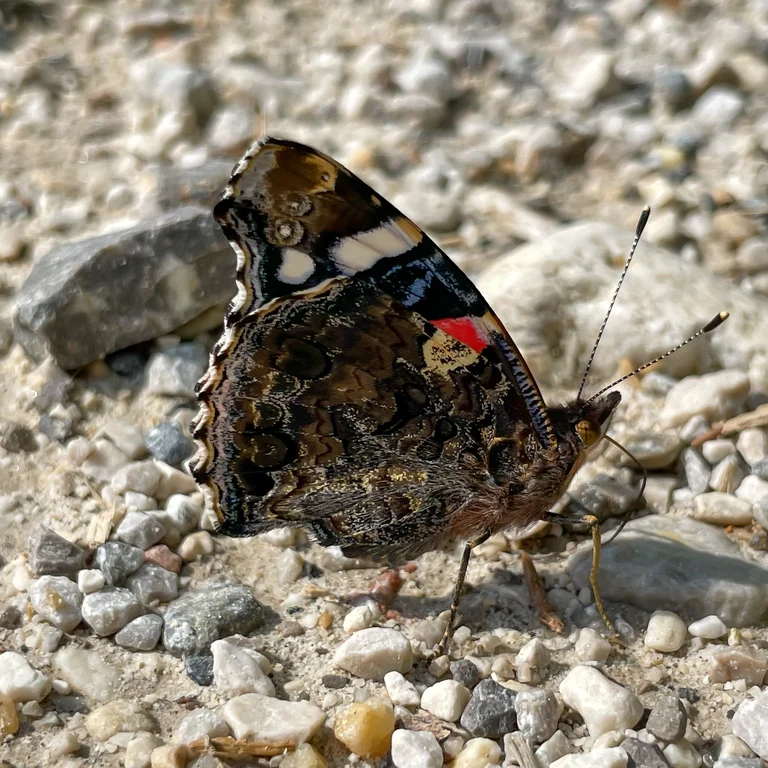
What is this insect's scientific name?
Vanessa atalanta
